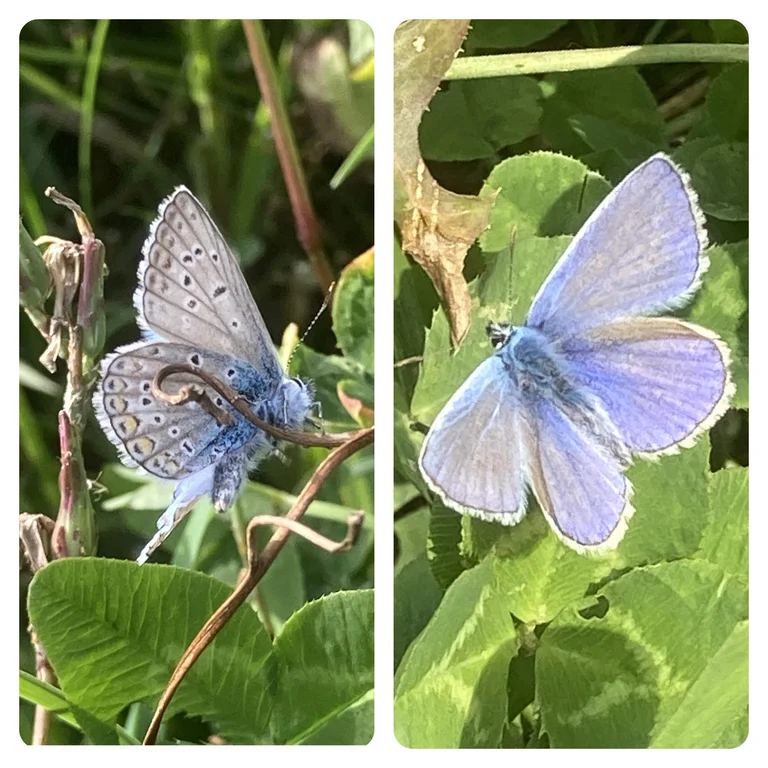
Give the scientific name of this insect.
Polyommatus icarus
